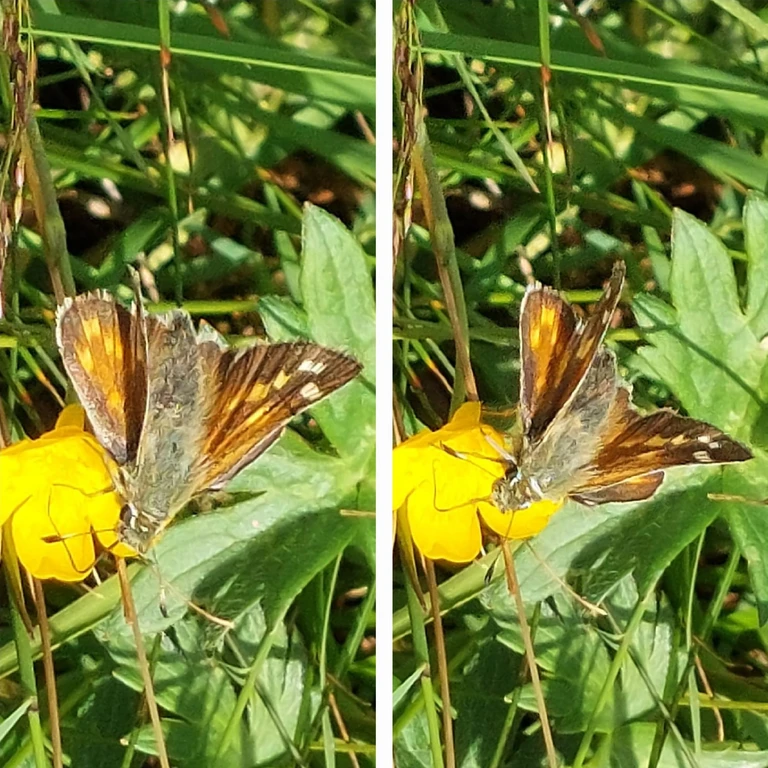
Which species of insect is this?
Hesperia comma
